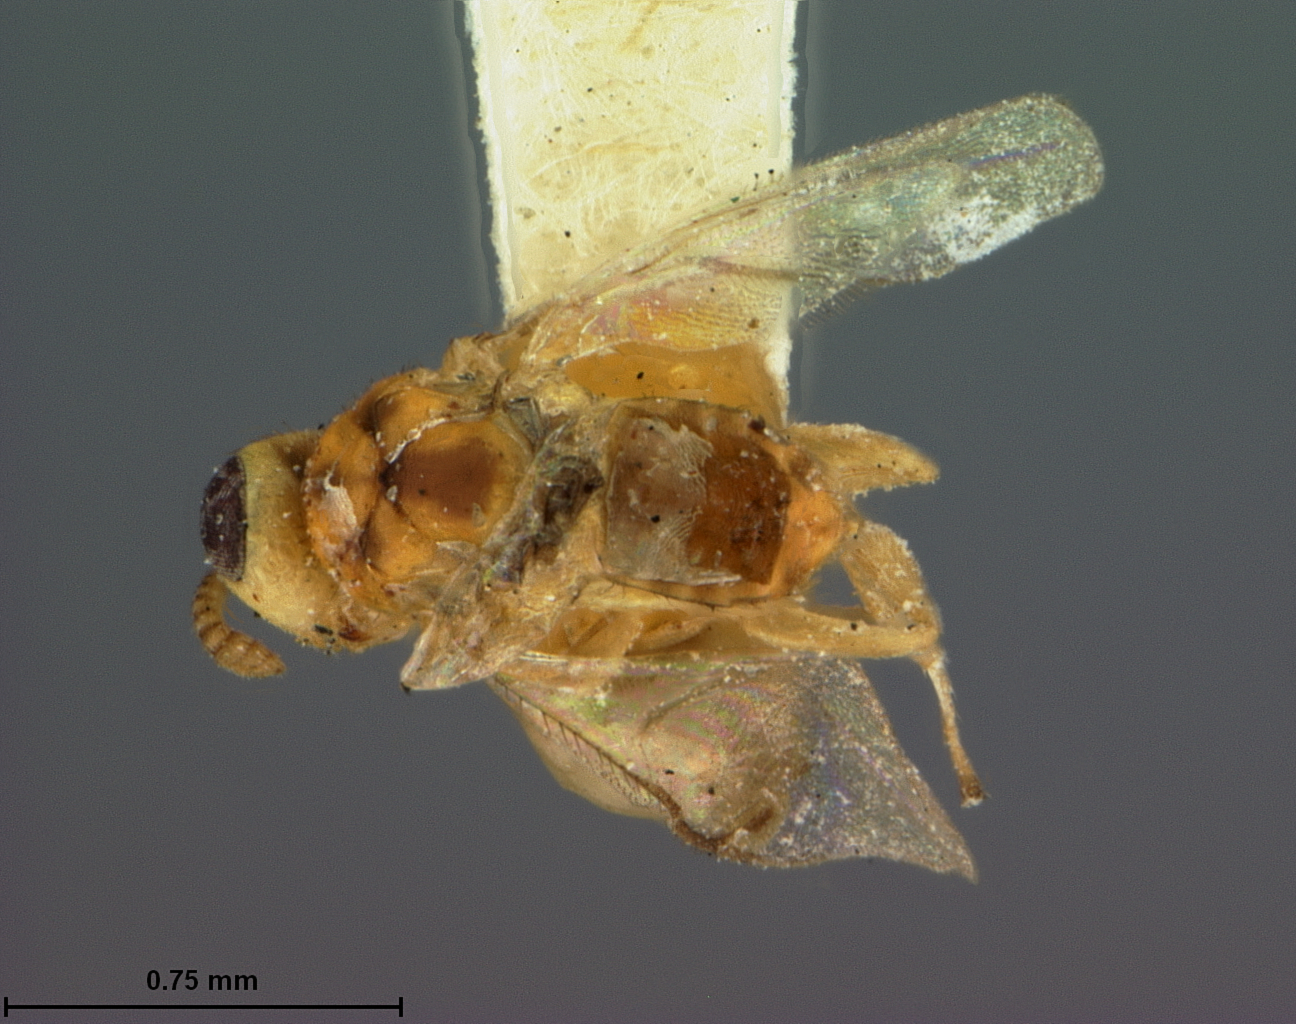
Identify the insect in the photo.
Brachyscelidiphaga flava
